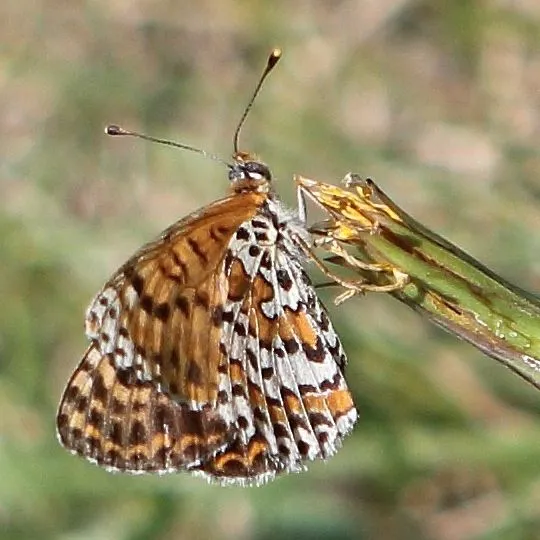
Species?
Melitaea didyma
